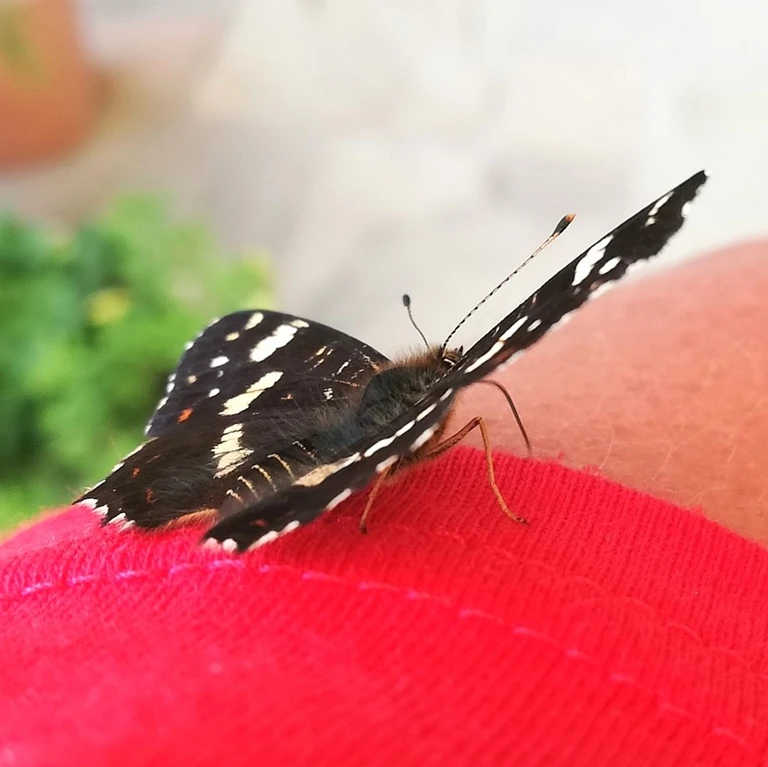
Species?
Araschnia levana
